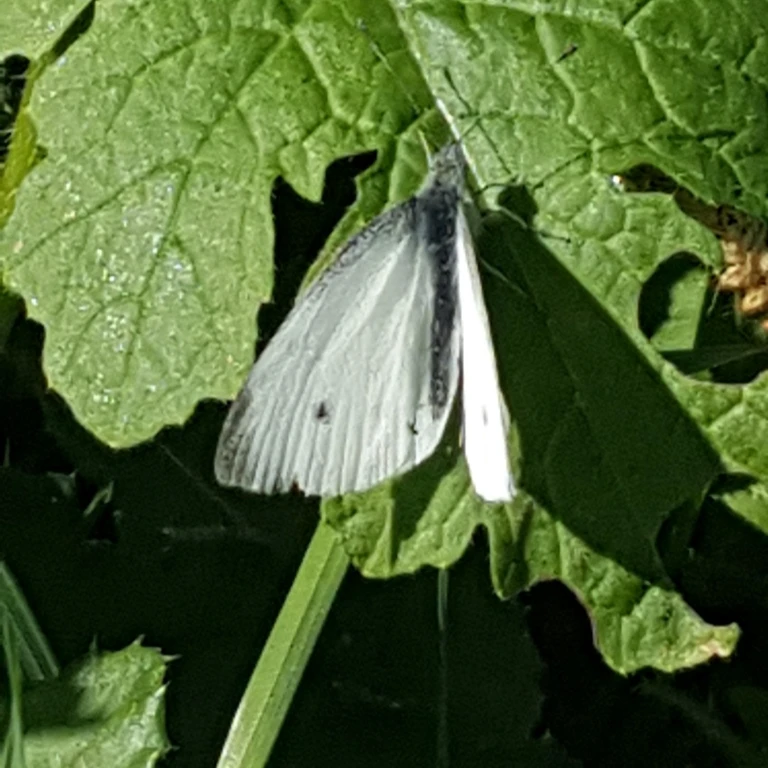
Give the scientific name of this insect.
Pieris rapae
